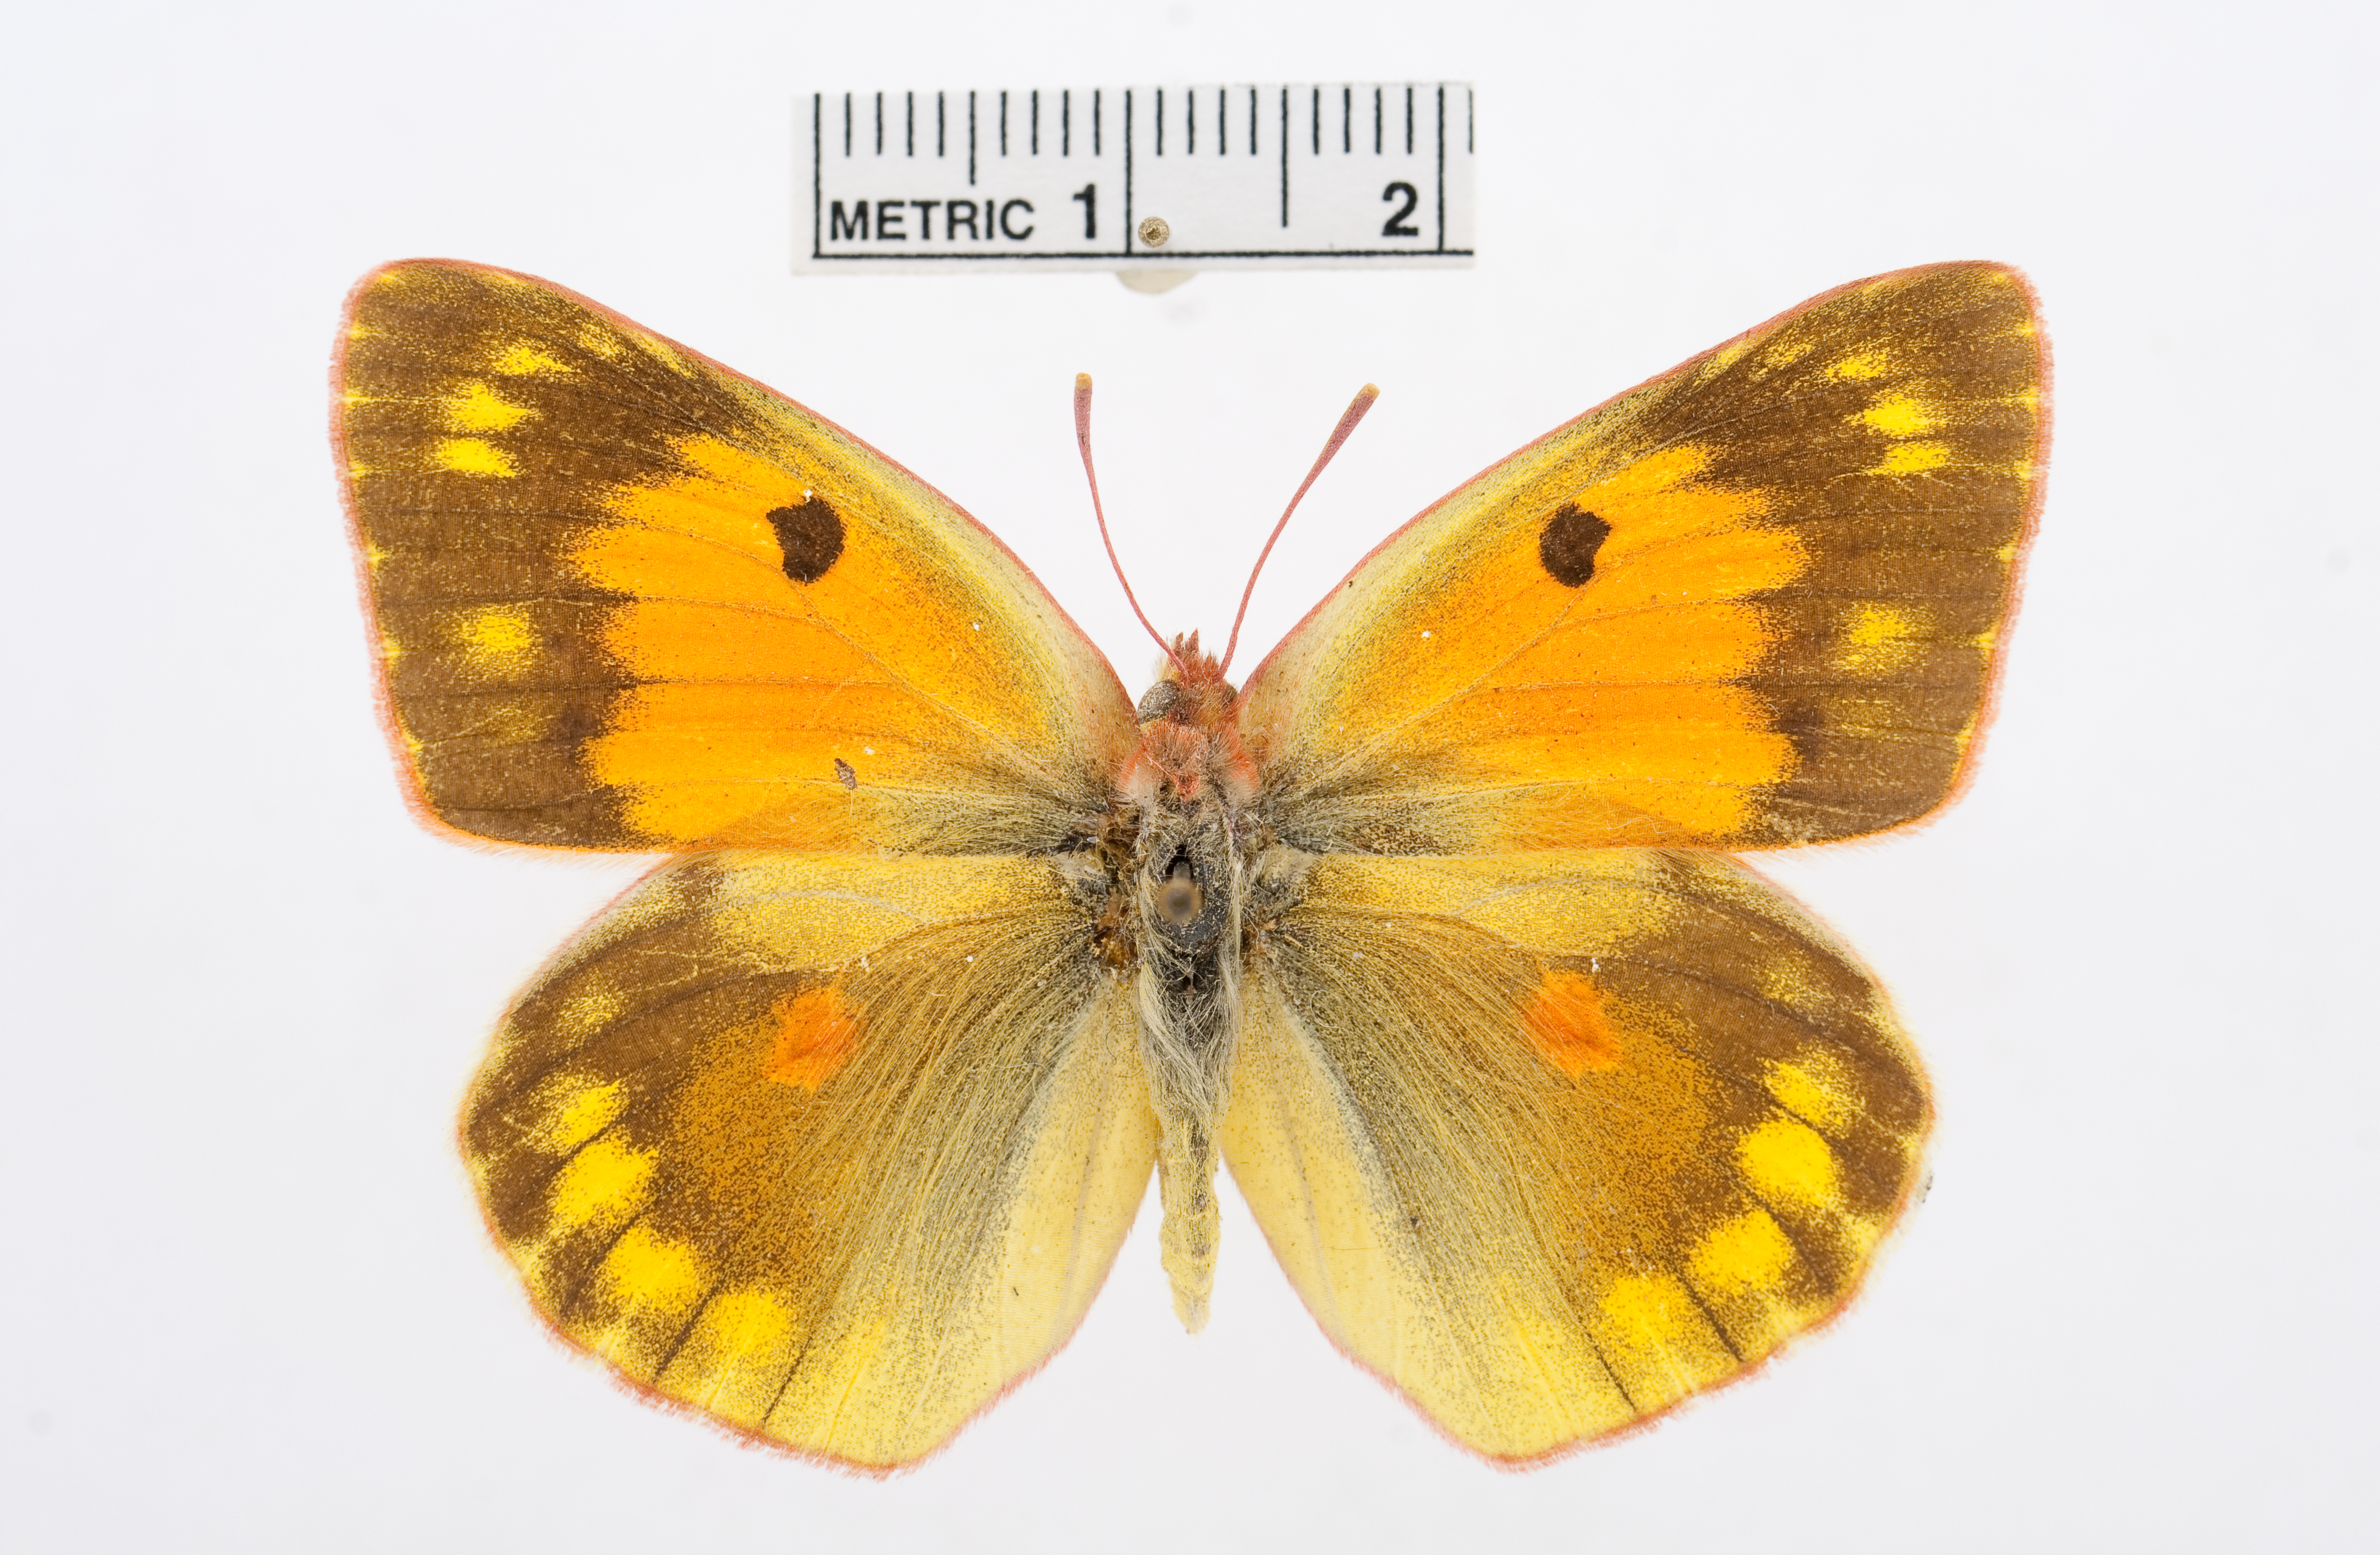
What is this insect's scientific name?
Colias myrmidone
